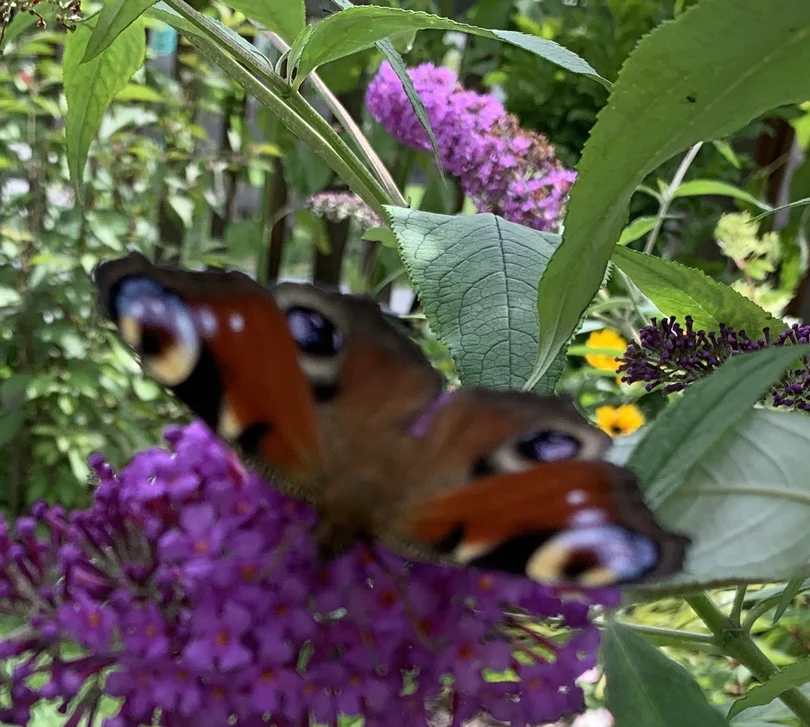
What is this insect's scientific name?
Aglais io
